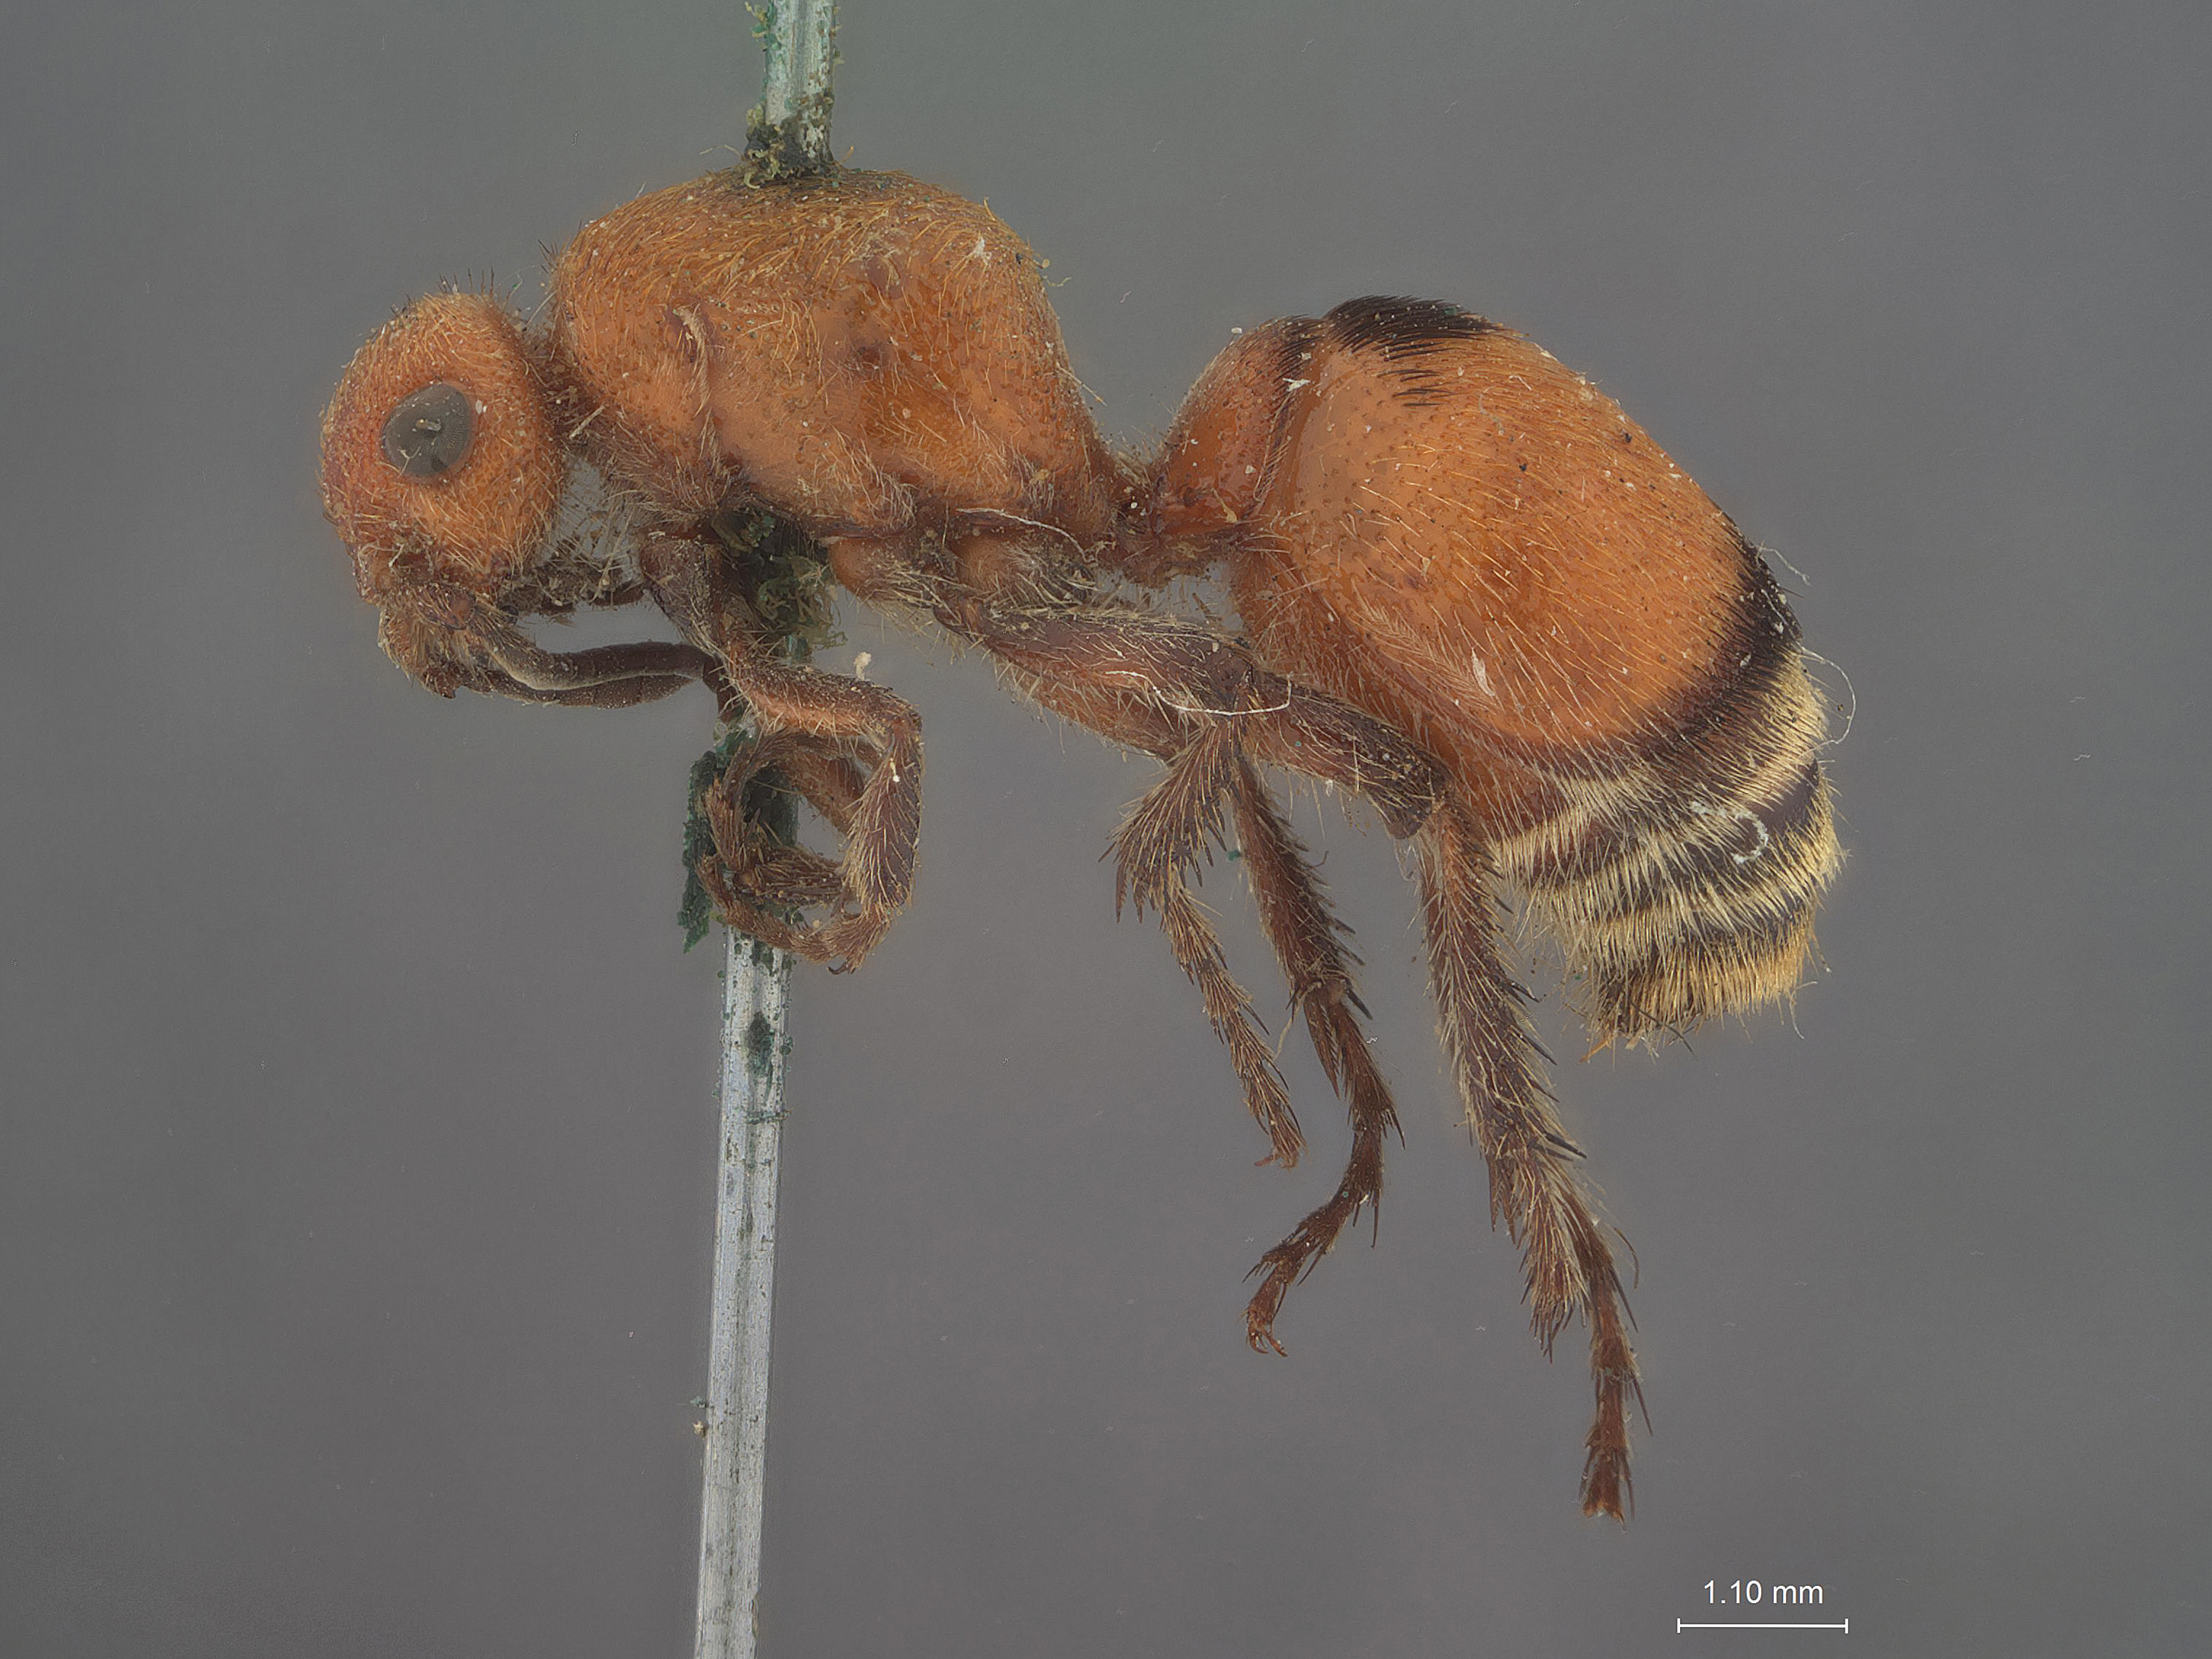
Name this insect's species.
Dasymutilla segregata
